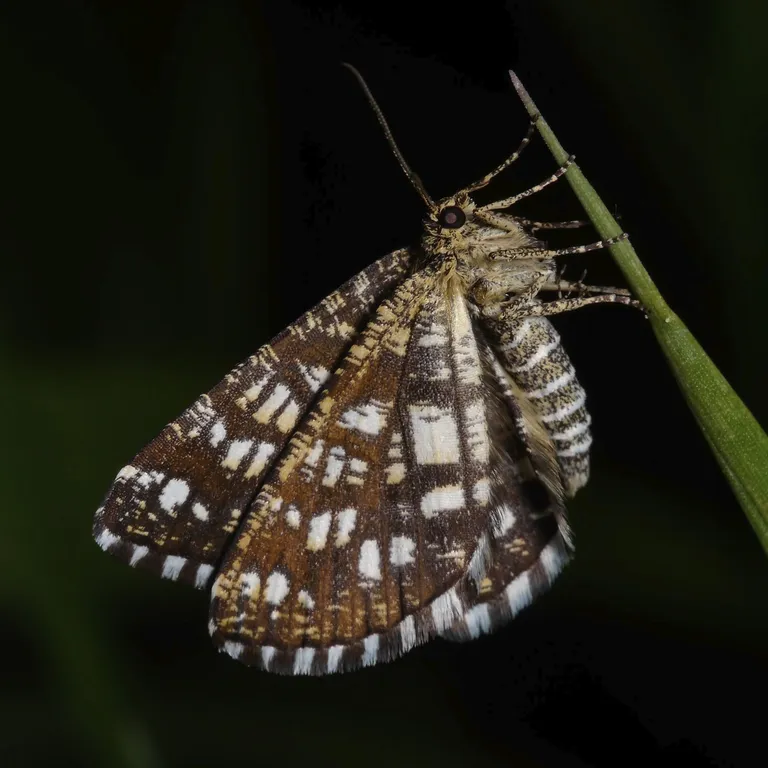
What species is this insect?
Chiasmia clathrata
